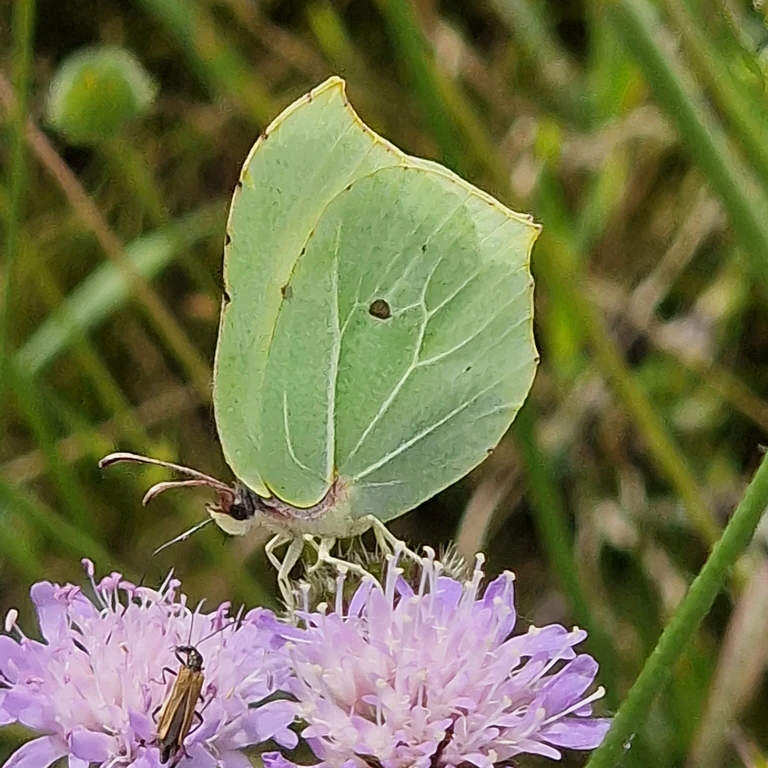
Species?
Gonepteryx rhamni
